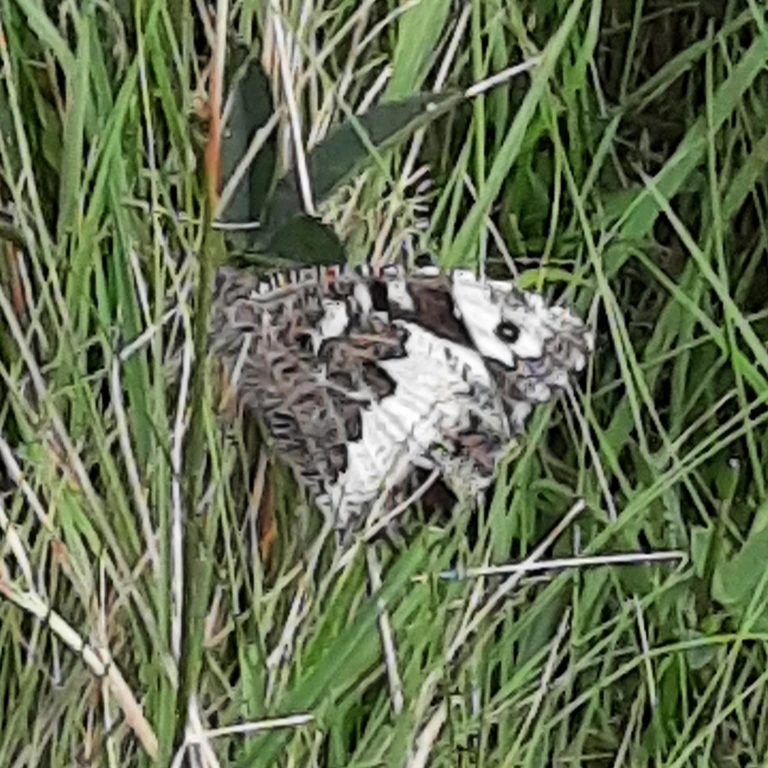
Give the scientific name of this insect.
Brintesia circe
